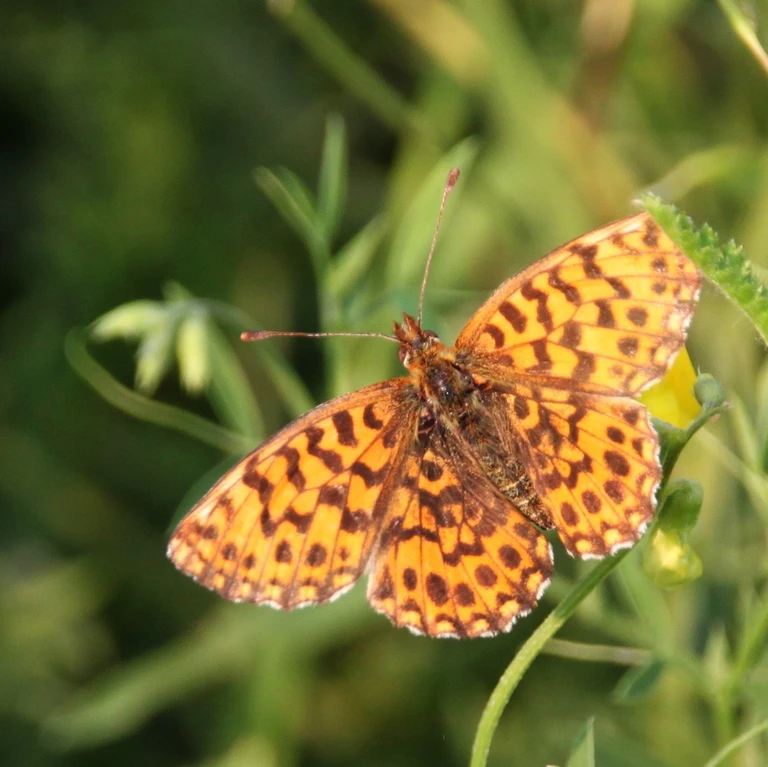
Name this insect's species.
Boloria dia
